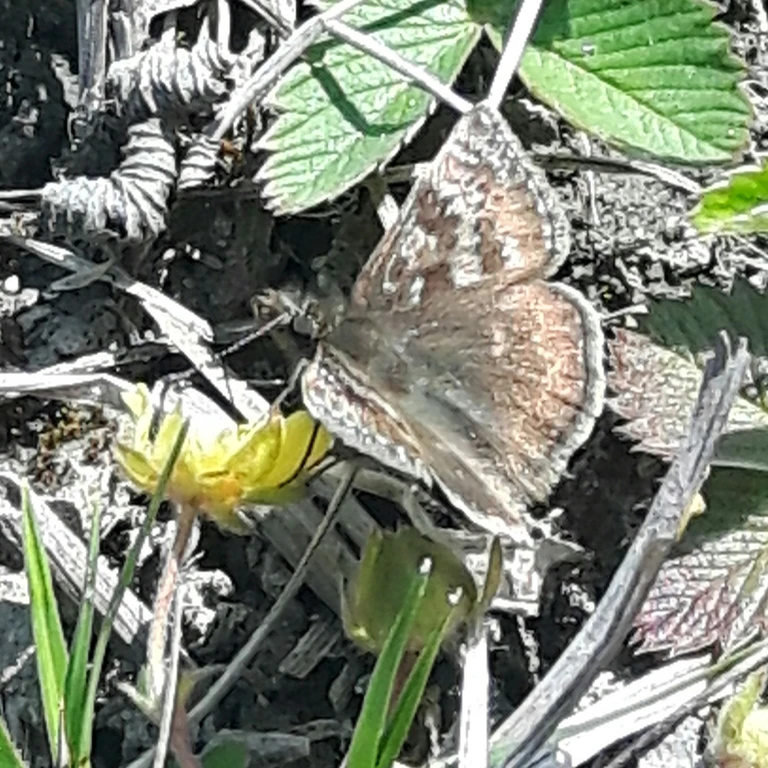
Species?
Erynnis tages
